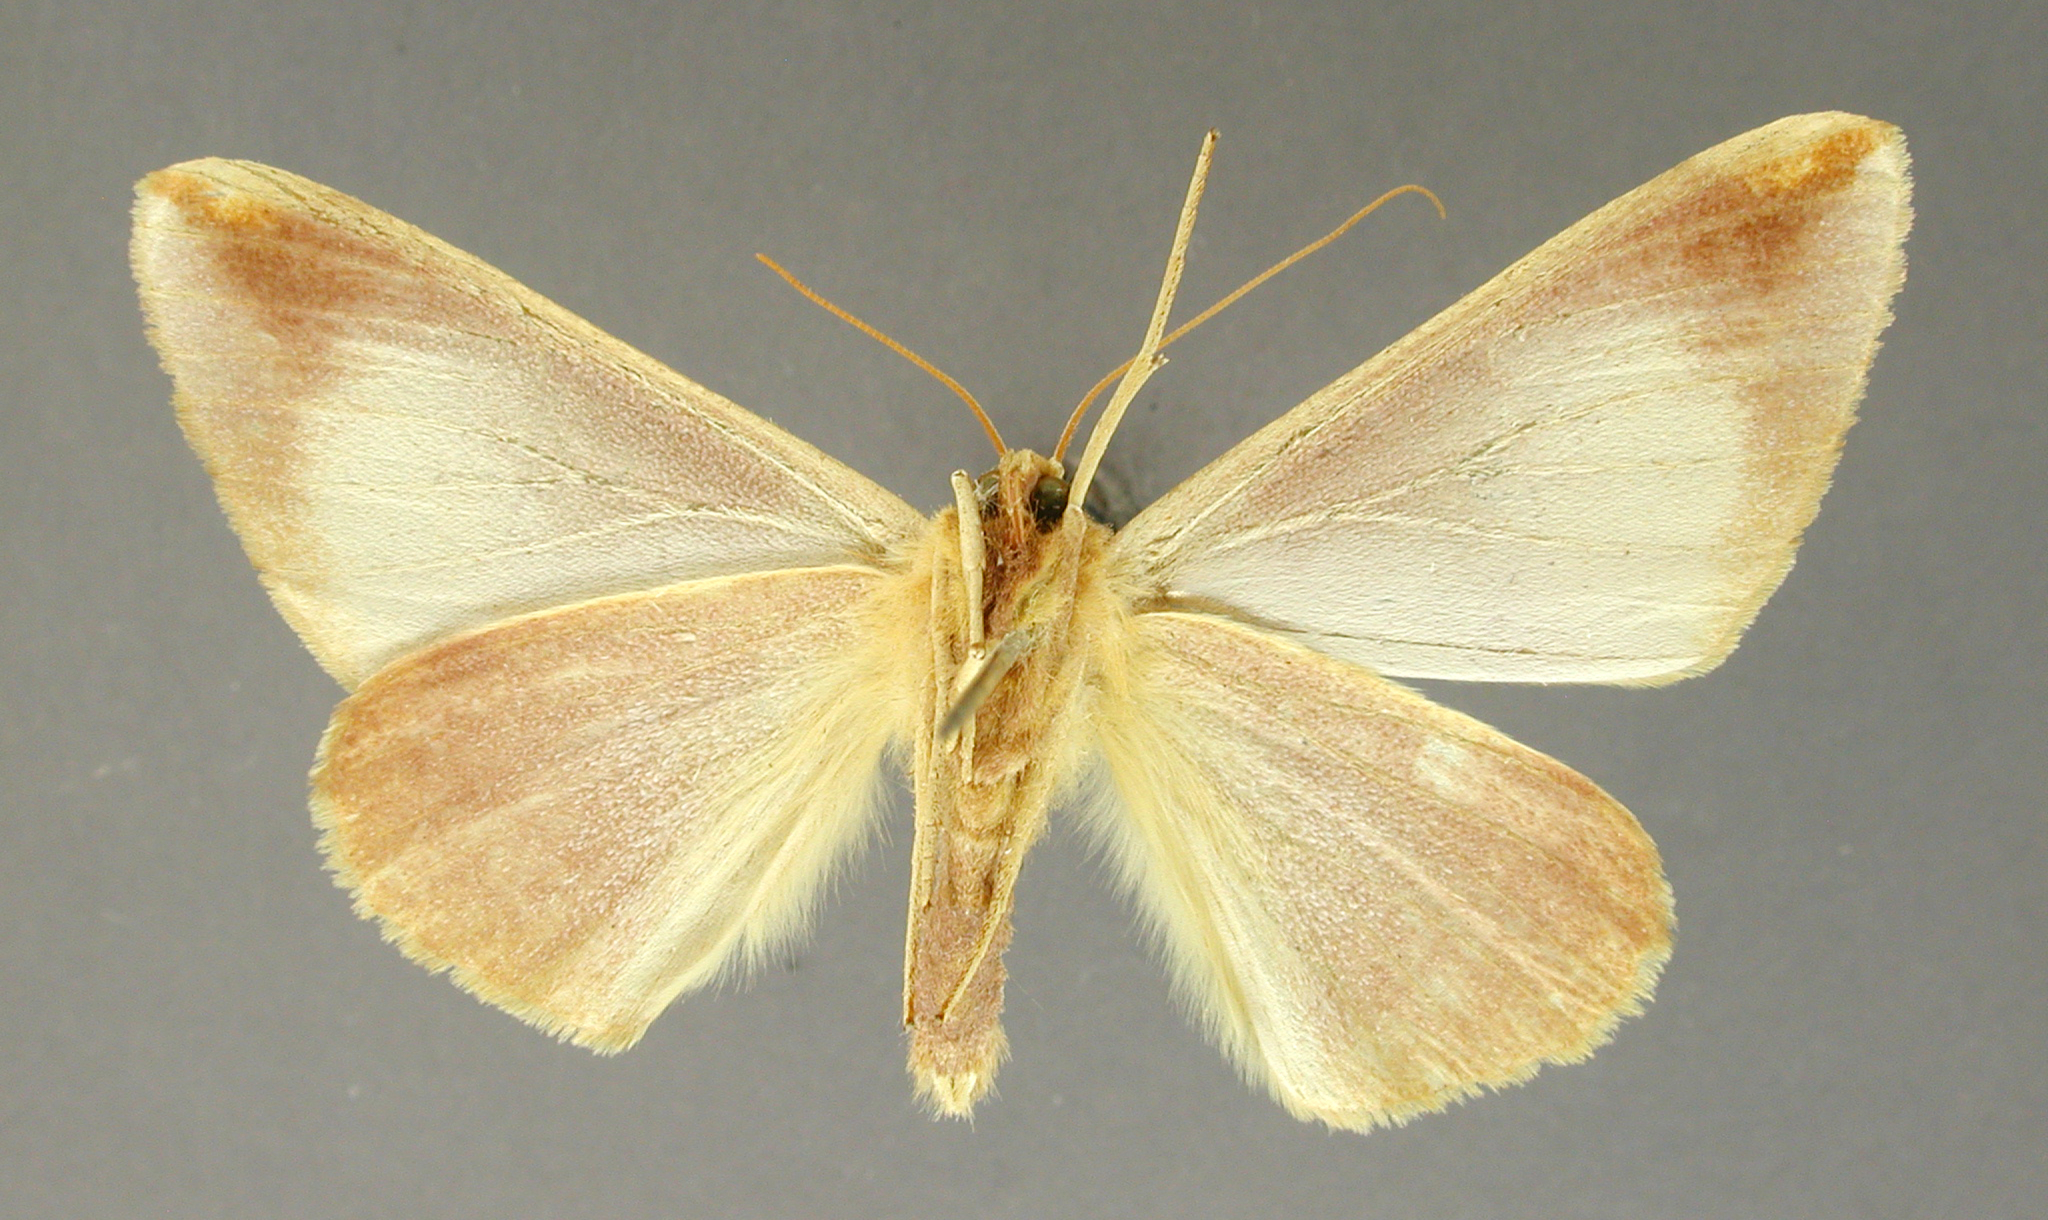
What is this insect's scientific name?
Erosina foingi
